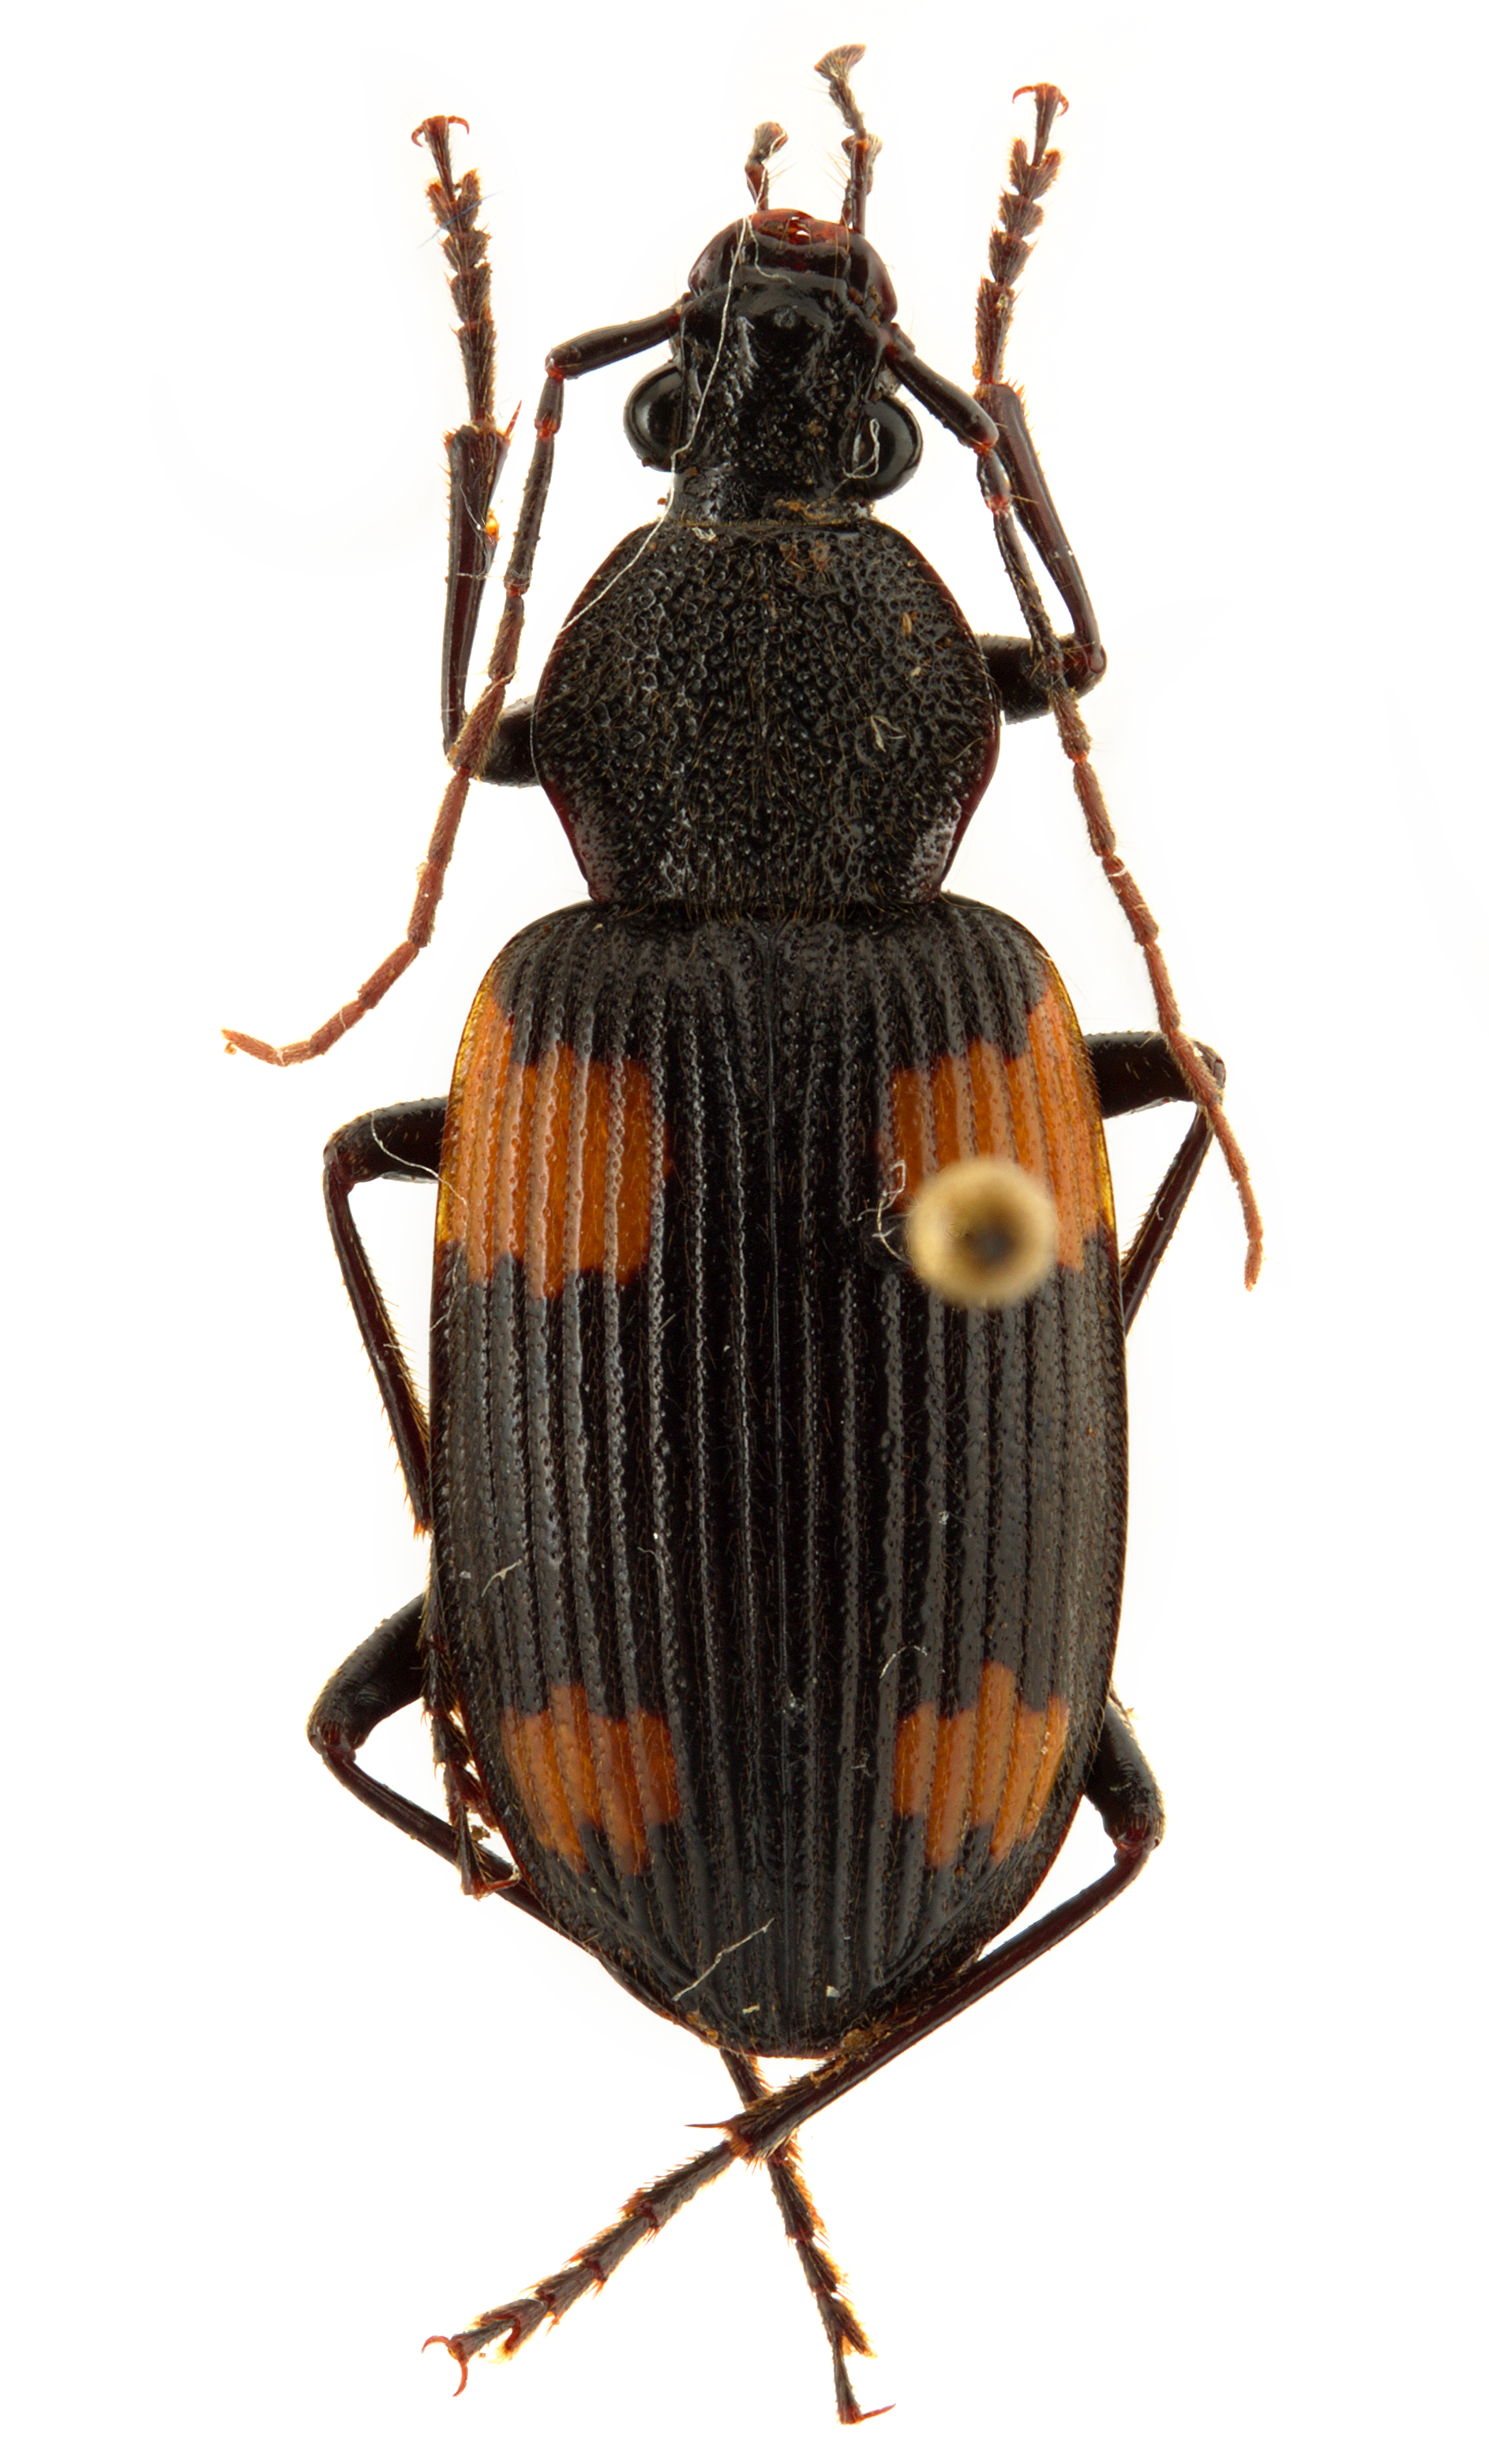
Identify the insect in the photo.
Dischissus mirandus
